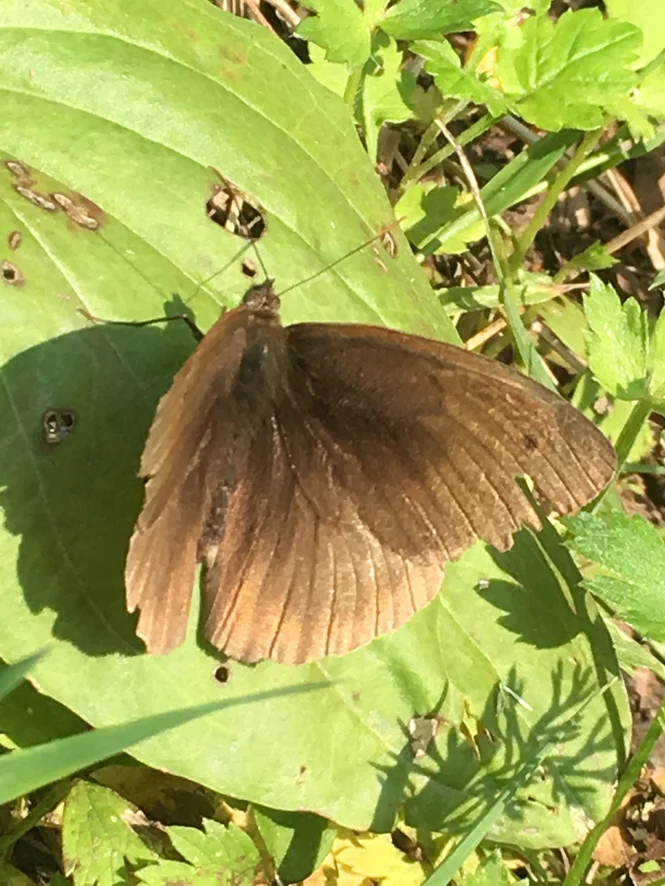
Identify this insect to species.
Maniola jurtina
